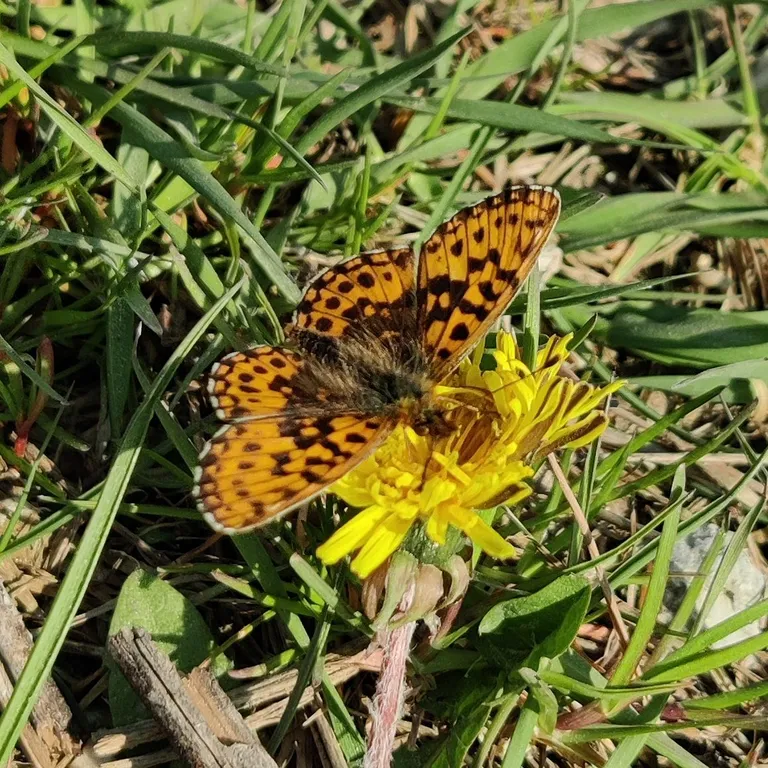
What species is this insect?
Boloria dia
